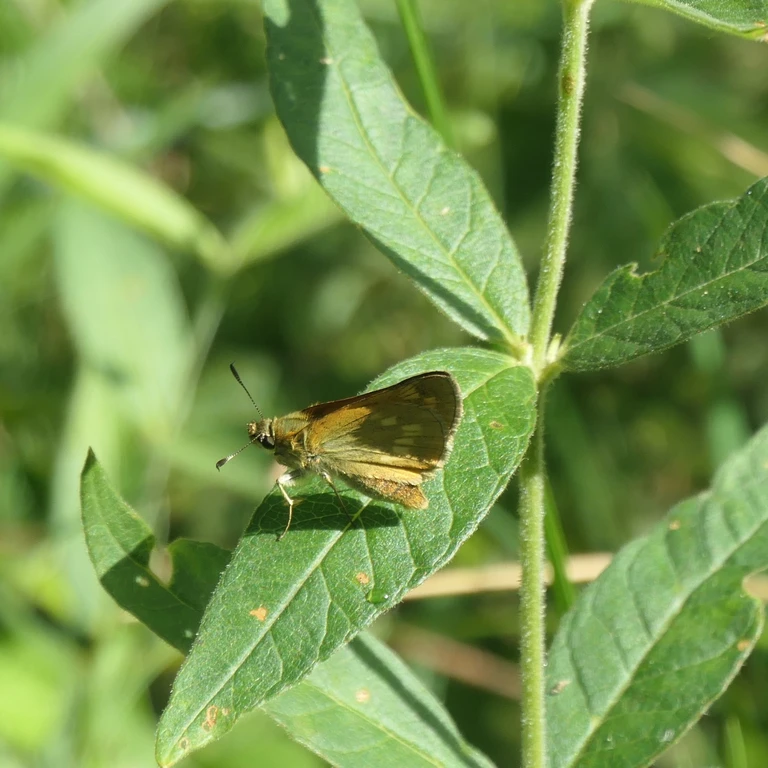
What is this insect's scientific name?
Ochlodes sylvanus (also Ochlodes venata)
